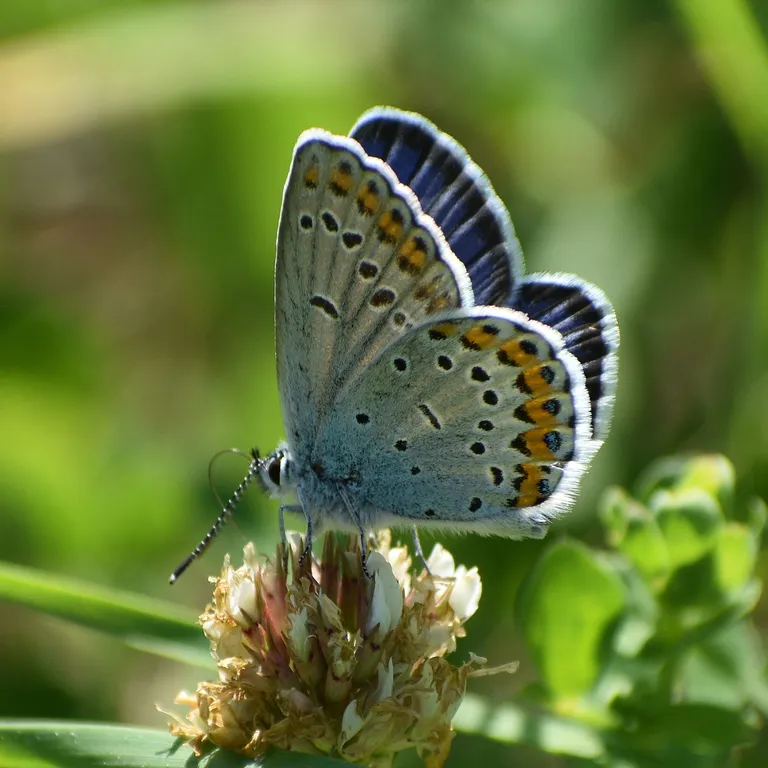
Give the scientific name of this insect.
Plebejus argyrognomon
